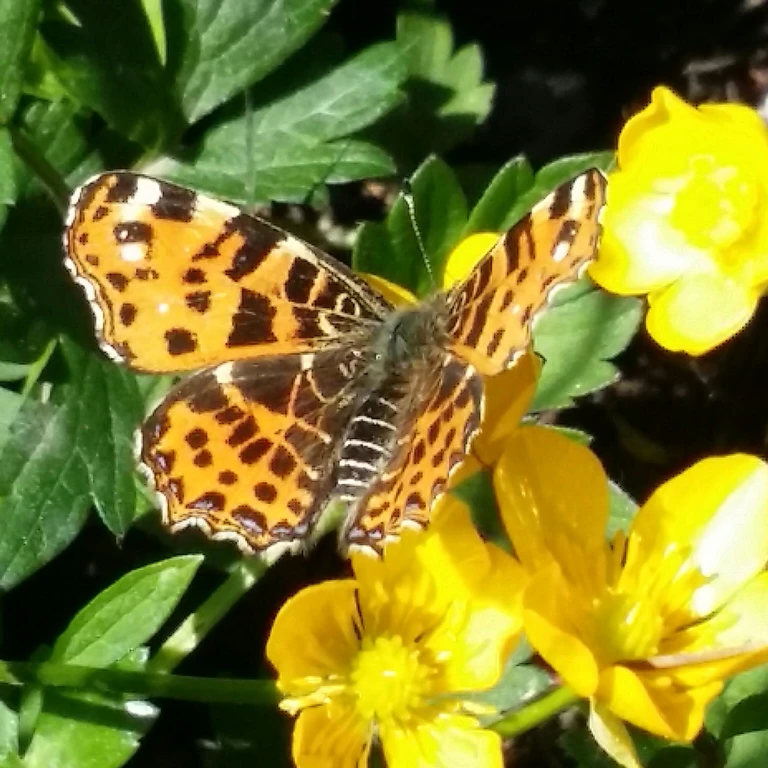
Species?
Araschnia levana
